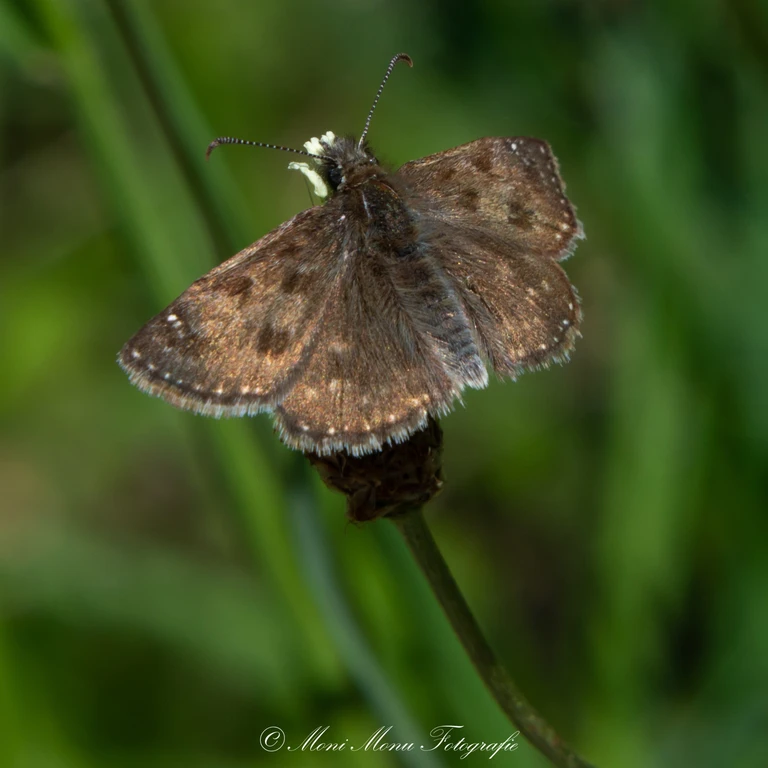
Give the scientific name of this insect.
Erynnis tages
